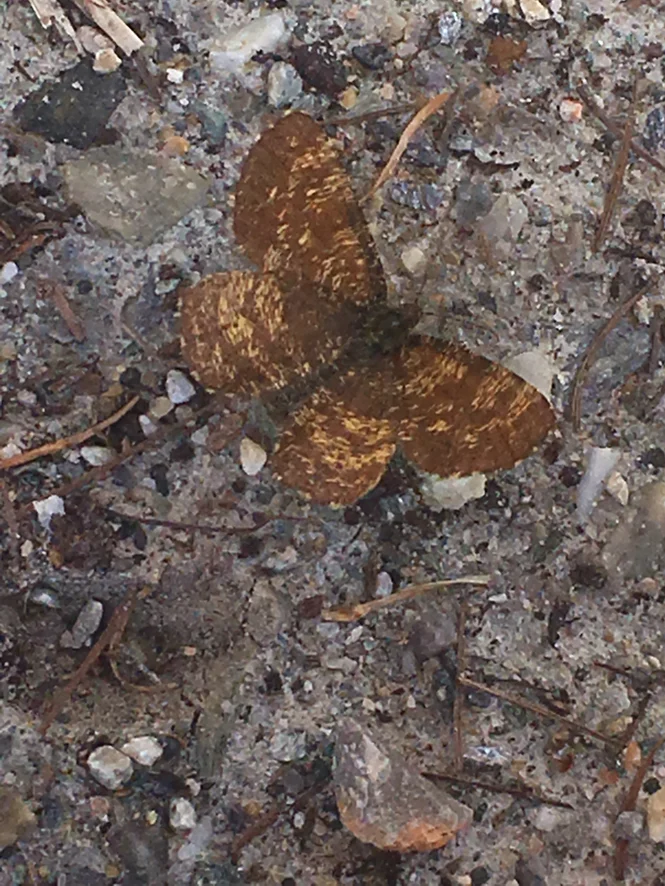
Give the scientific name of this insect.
Ematurga atomaria
